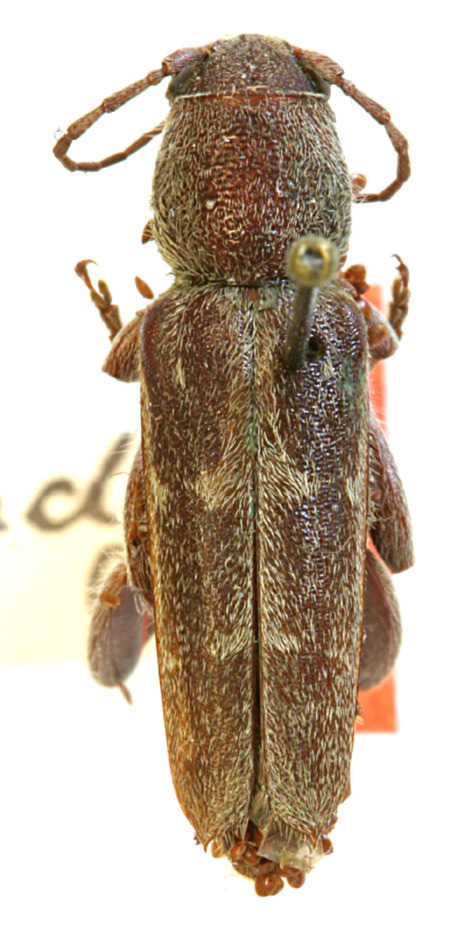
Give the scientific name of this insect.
Xylotrechus sagittatus (also Xylotrechus cylindrus)
